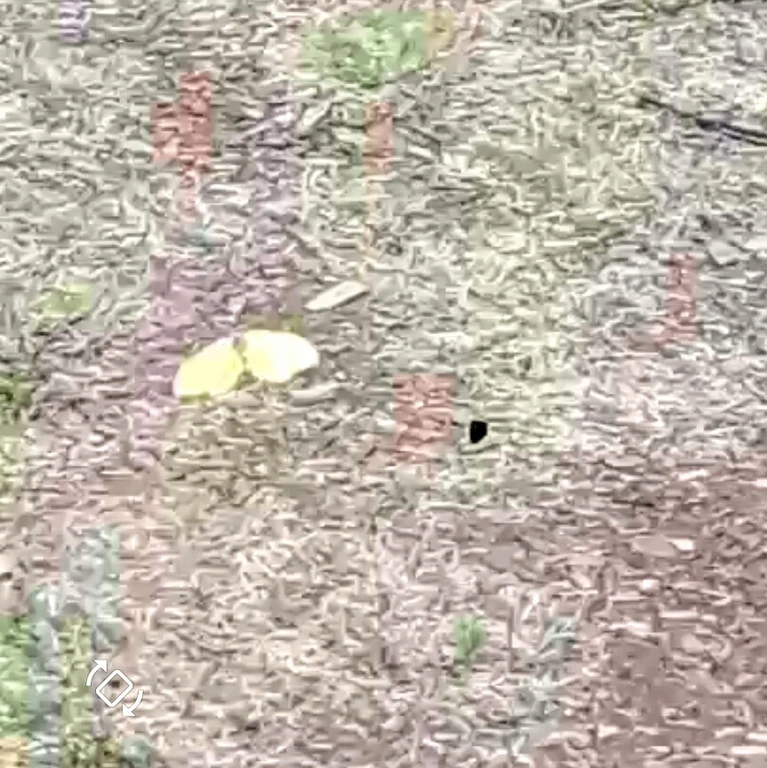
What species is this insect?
Gonepteryx rhamni
